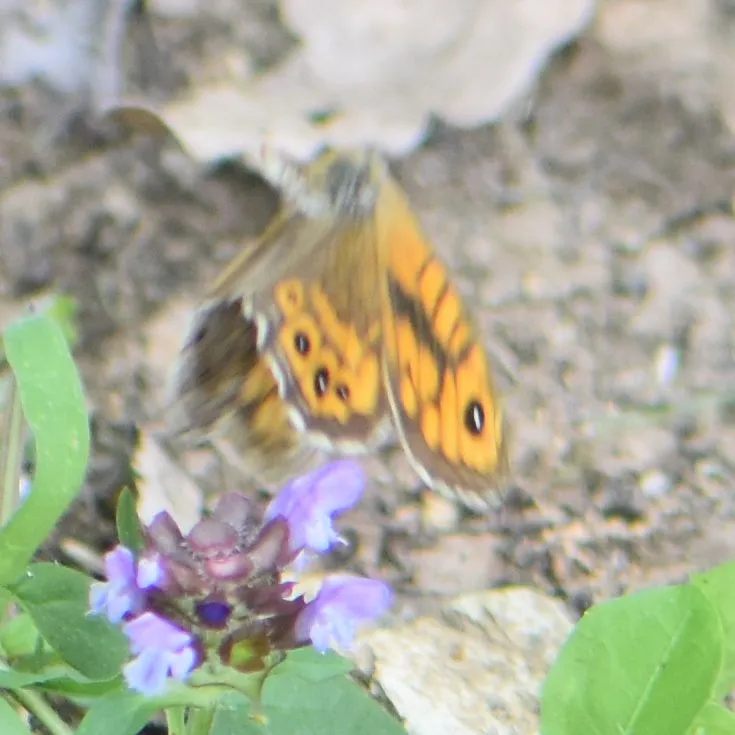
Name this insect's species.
Lasiommata megera (also Pararge megera)
